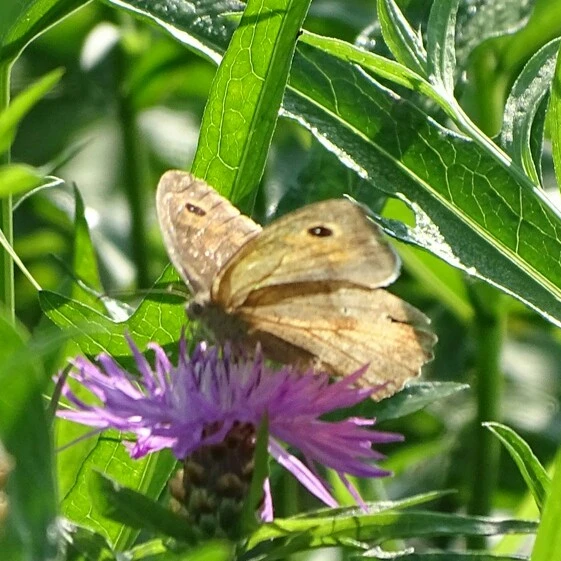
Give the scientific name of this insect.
Maniola jurtina
